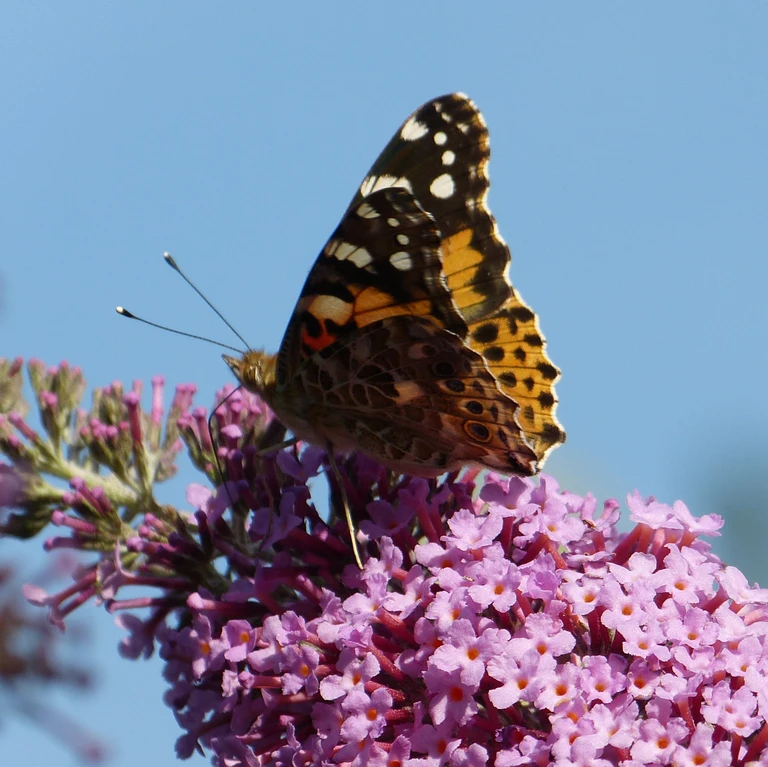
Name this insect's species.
Vanessa cardui
